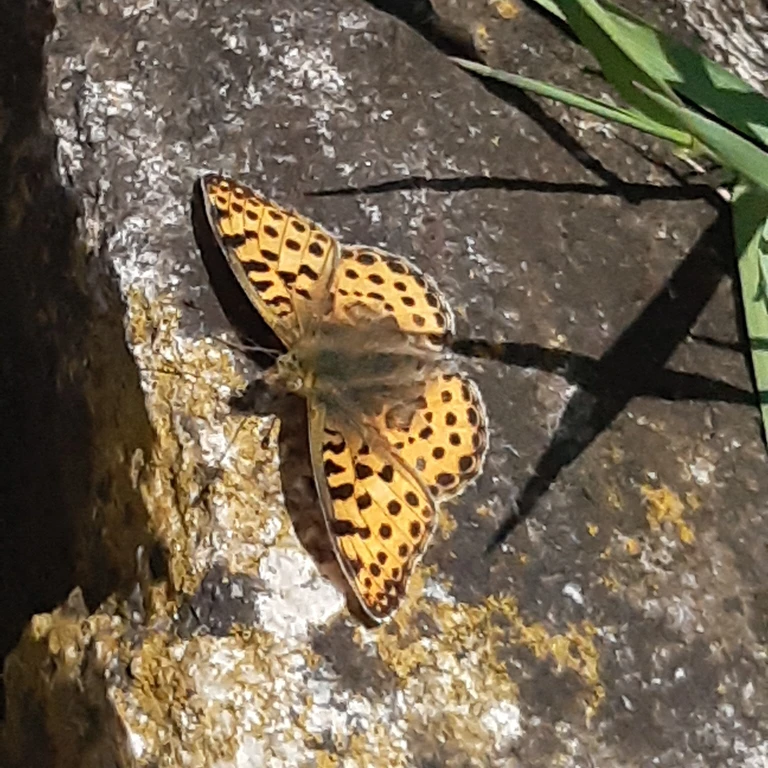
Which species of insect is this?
Issoria lathonia
